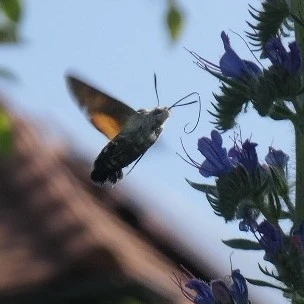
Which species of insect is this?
Macroglossum stellatarum
